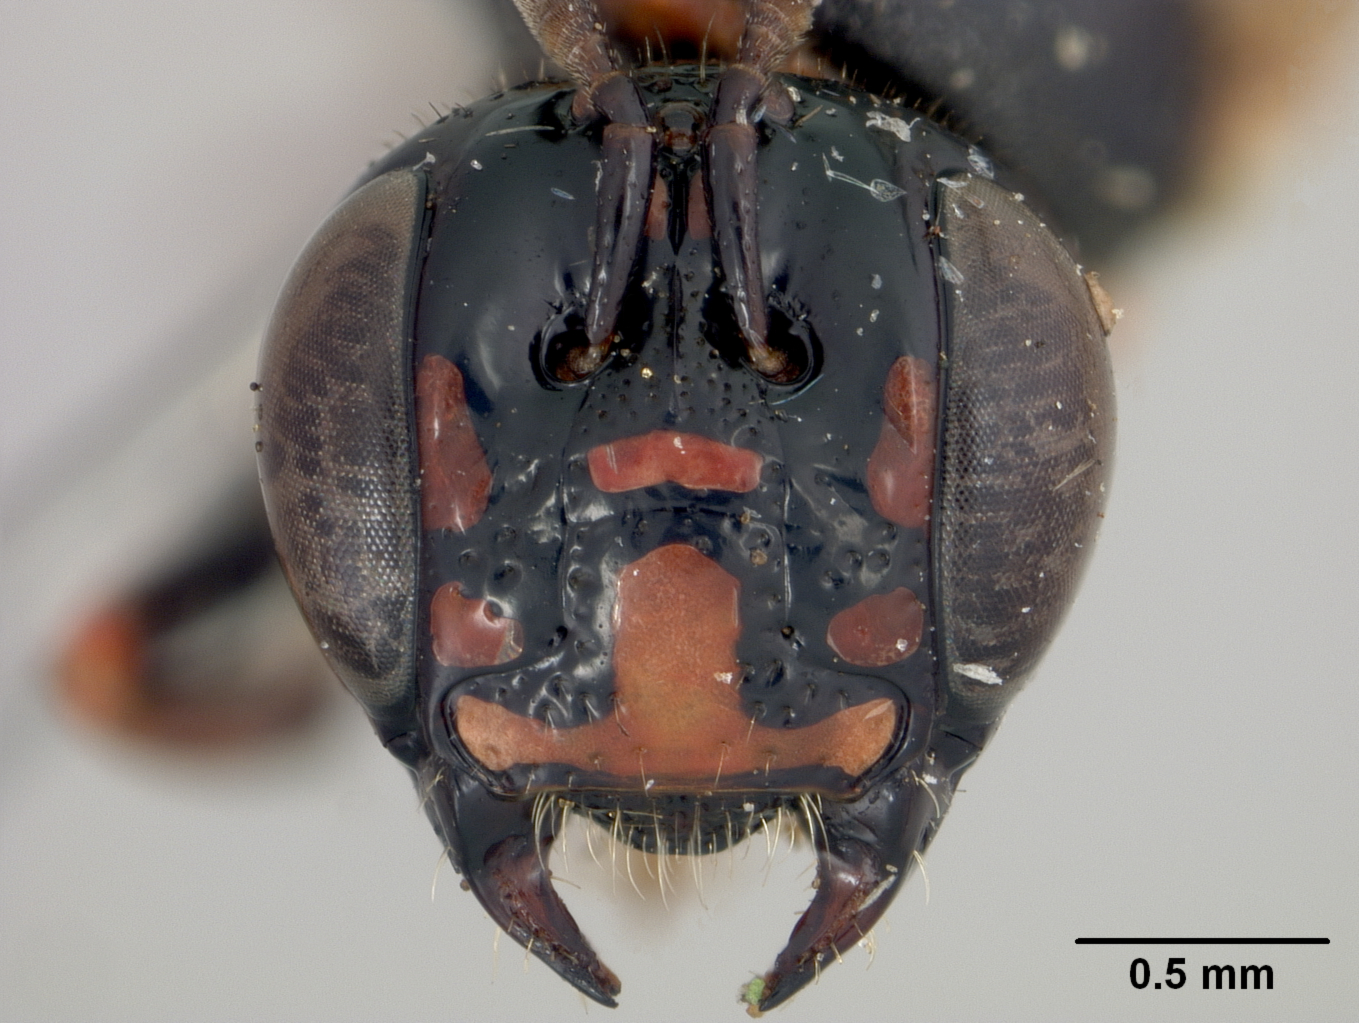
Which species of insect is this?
Ceratina philippinensis
